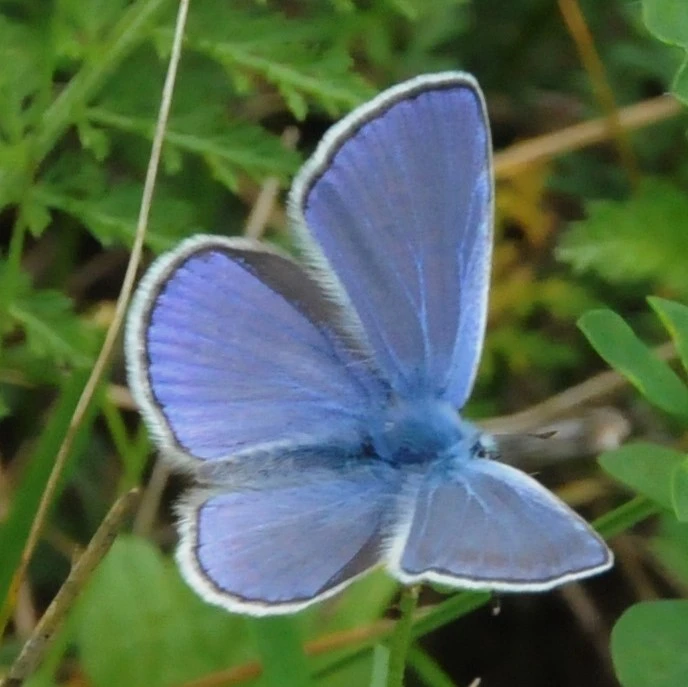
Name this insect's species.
Polyommatus icarus
